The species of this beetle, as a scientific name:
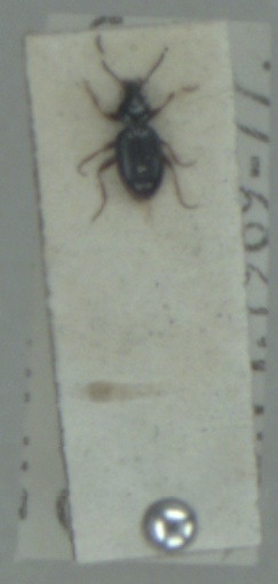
Bembidion gilvipes
